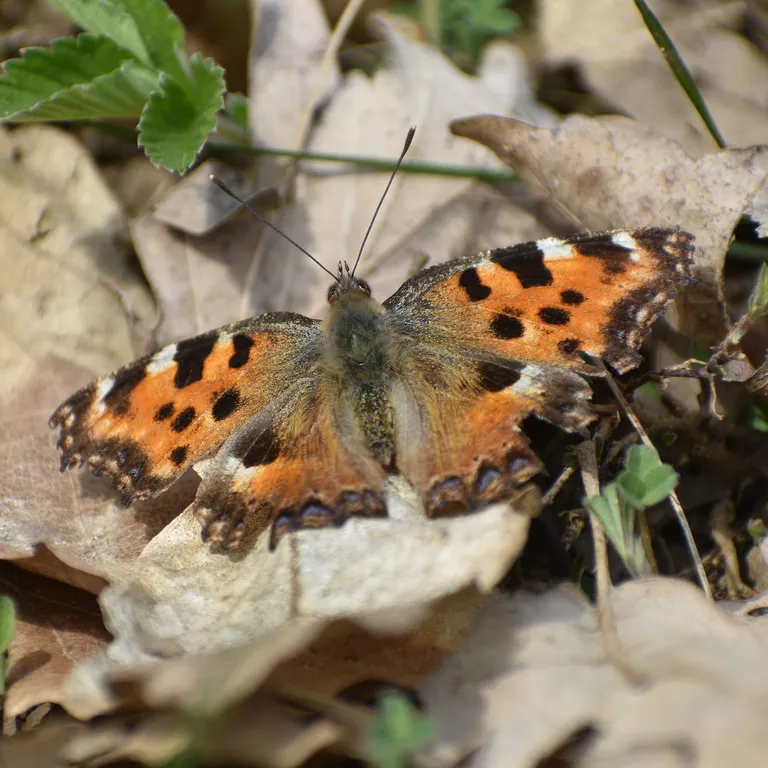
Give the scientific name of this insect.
Nymphalis polychloros
